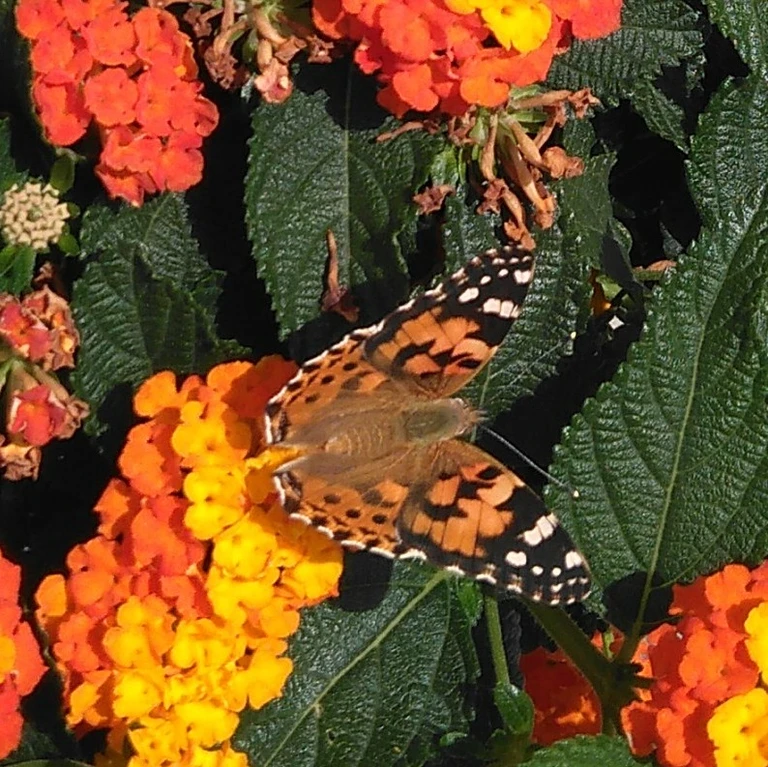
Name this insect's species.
Vanessa cardui
